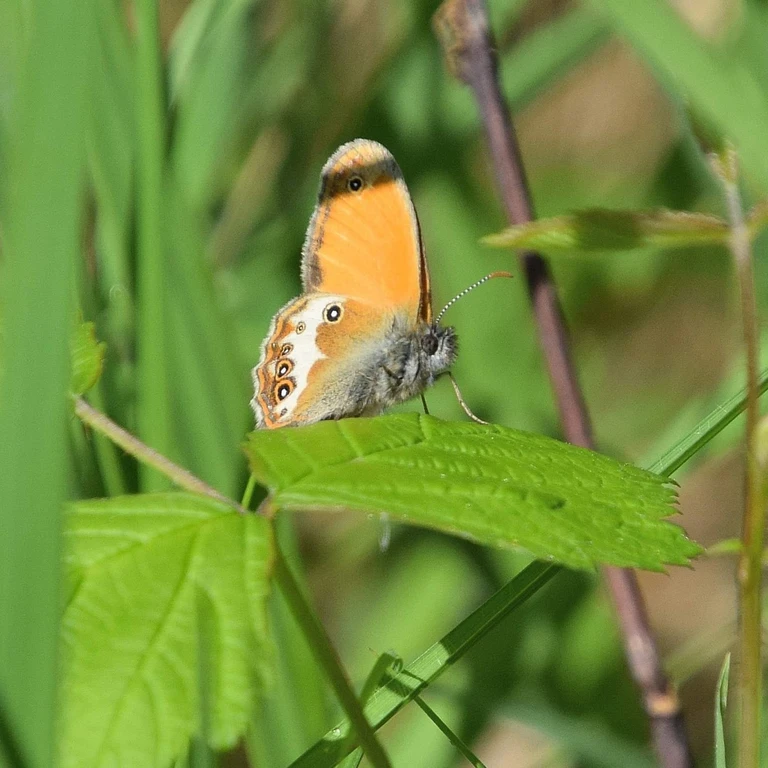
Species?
Coenonympha arcania
